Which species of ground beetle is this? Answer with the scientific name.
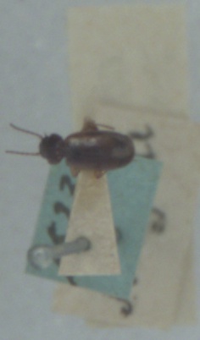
Trechus quadristriatus
